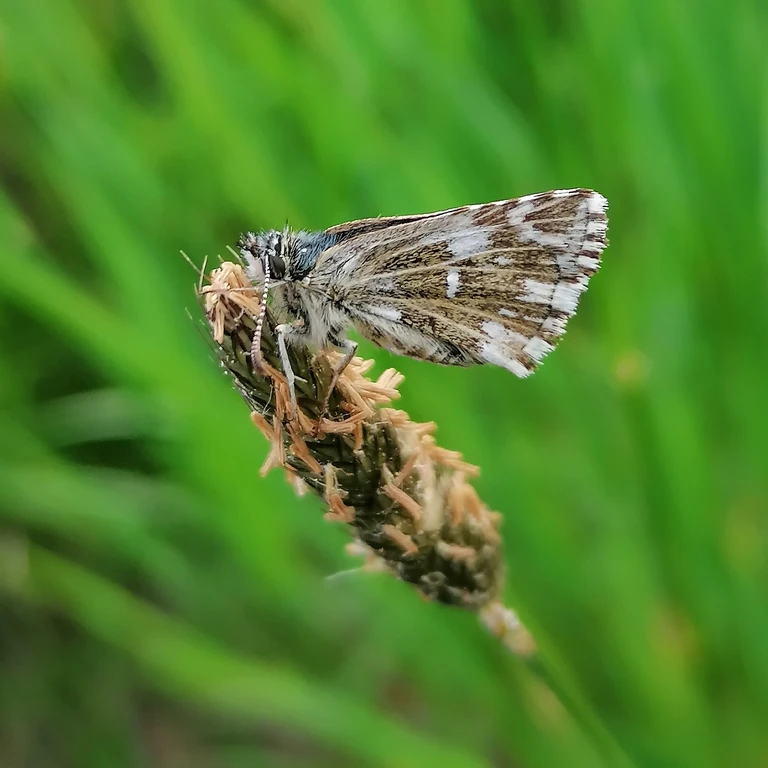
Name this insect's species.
Pyrgus malvae
